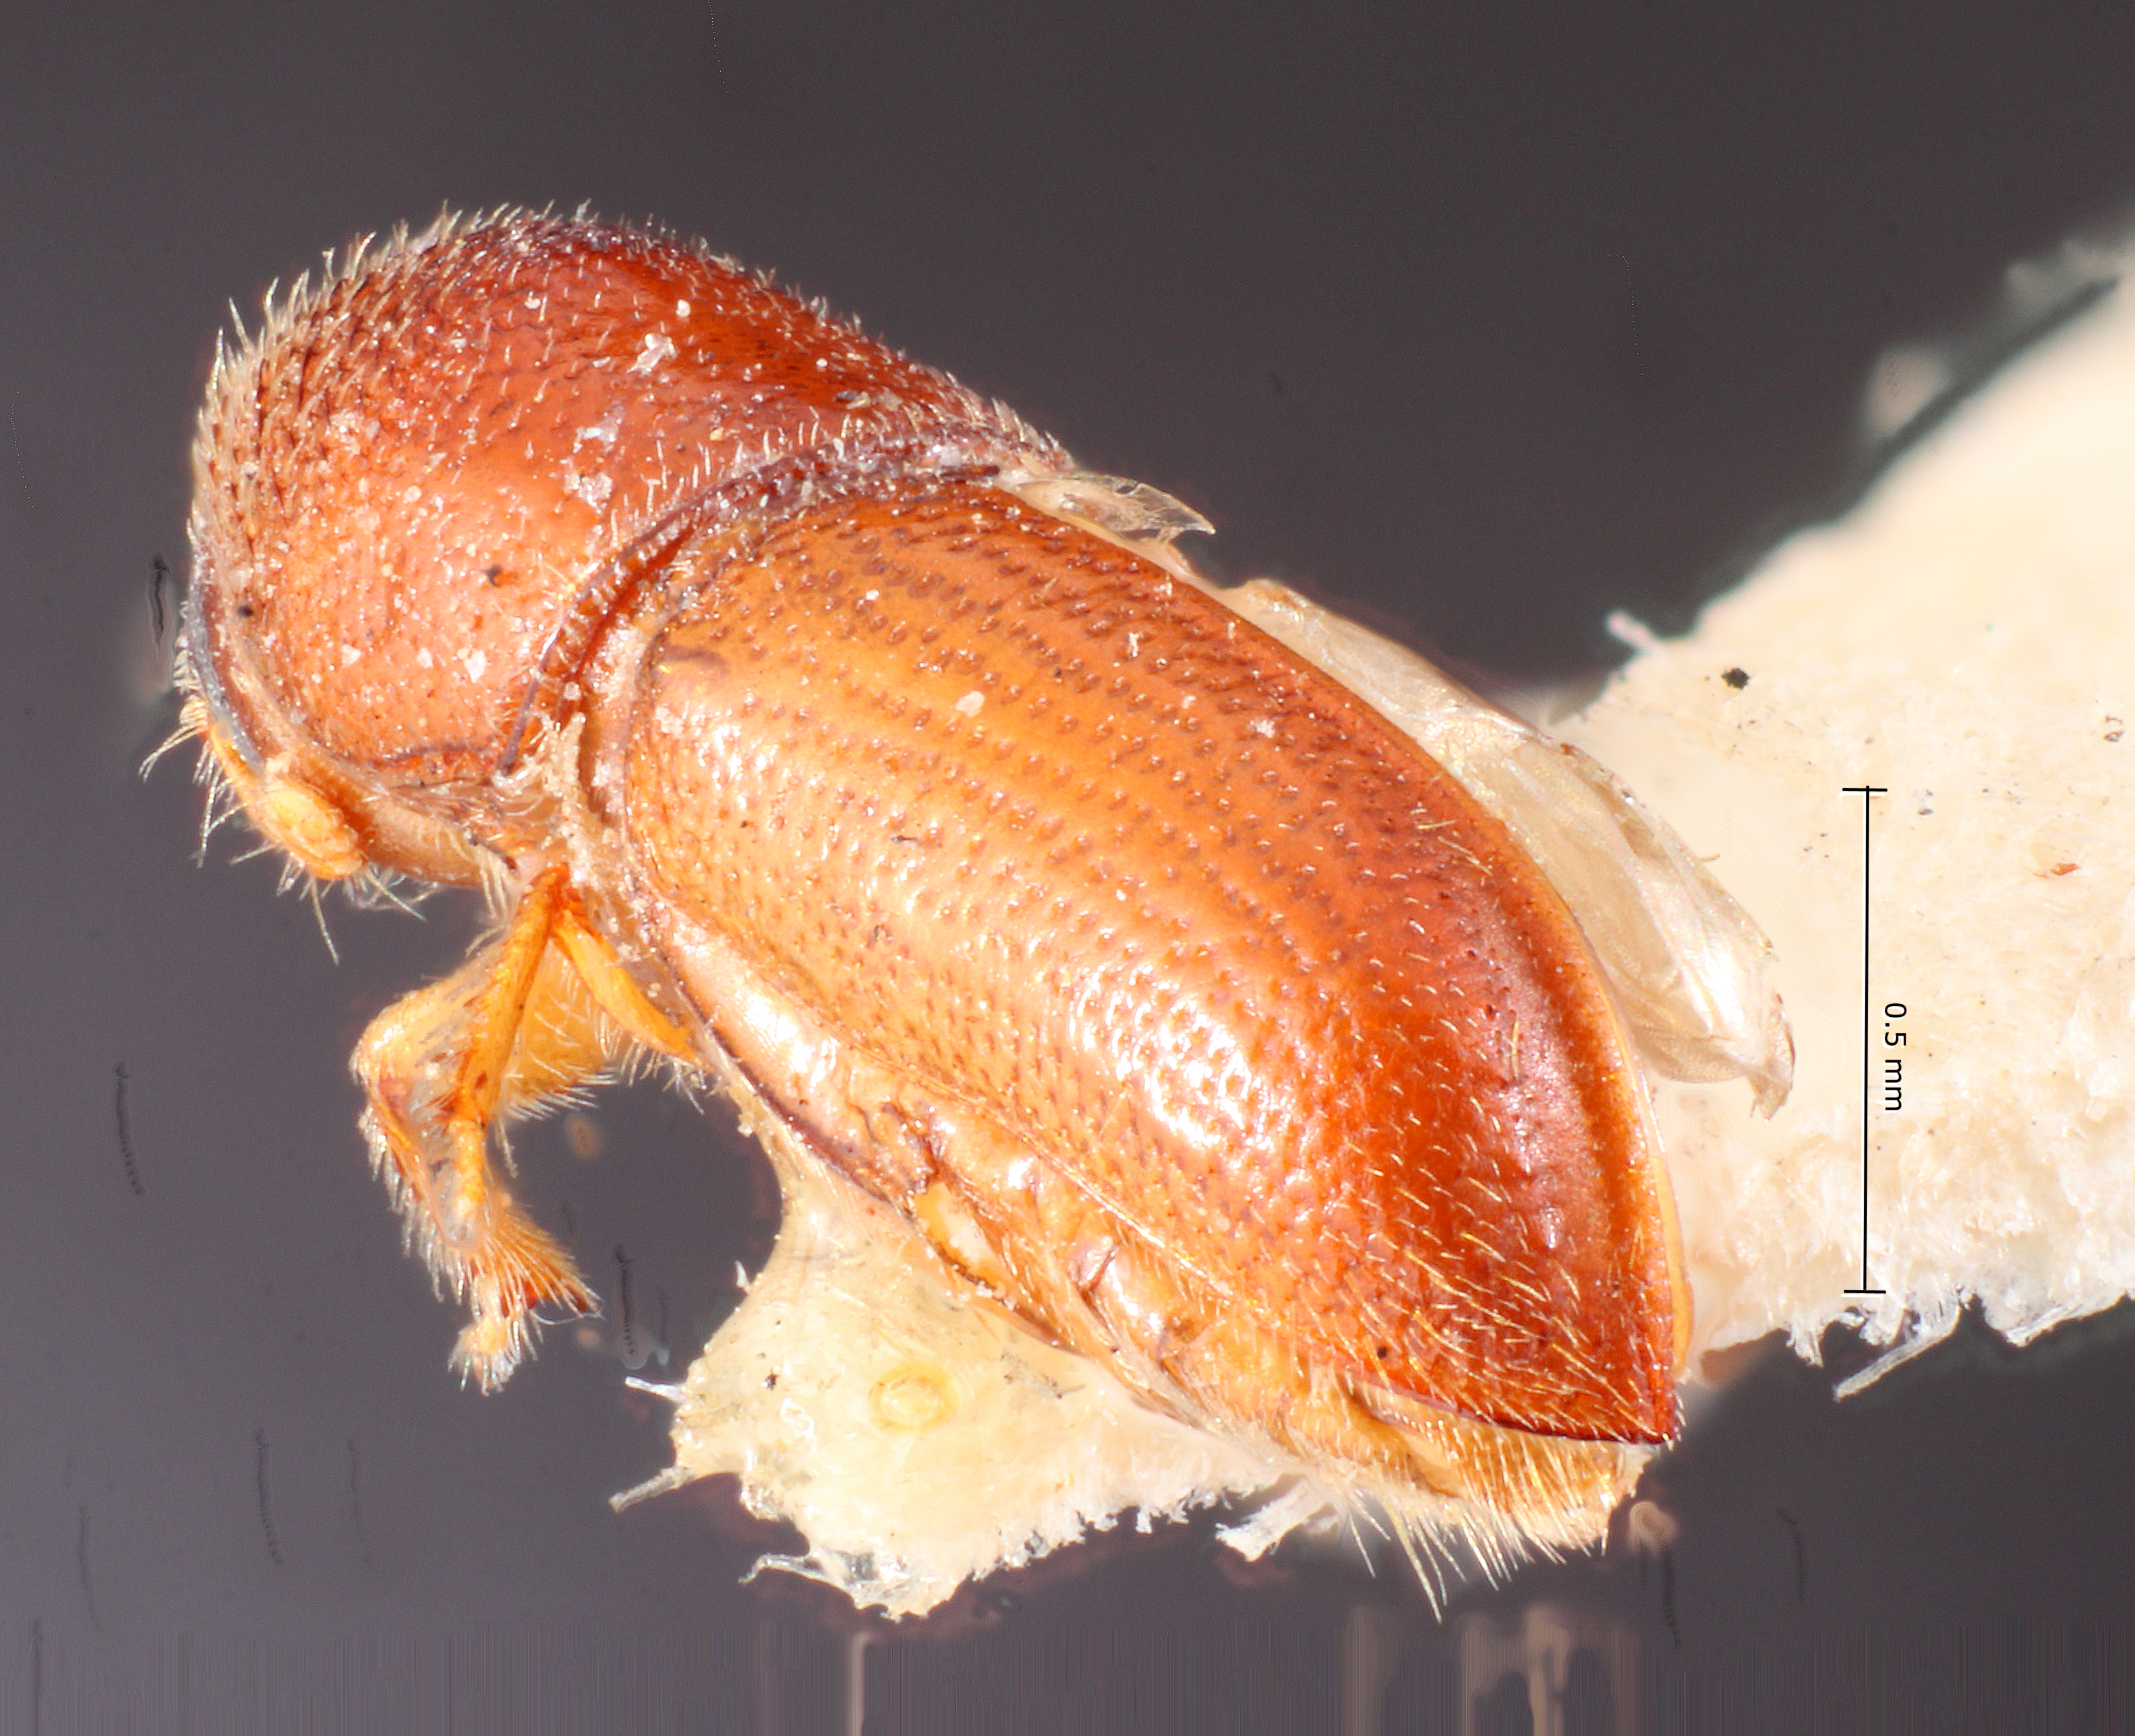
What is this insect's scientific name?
Pityophthorus bellus
